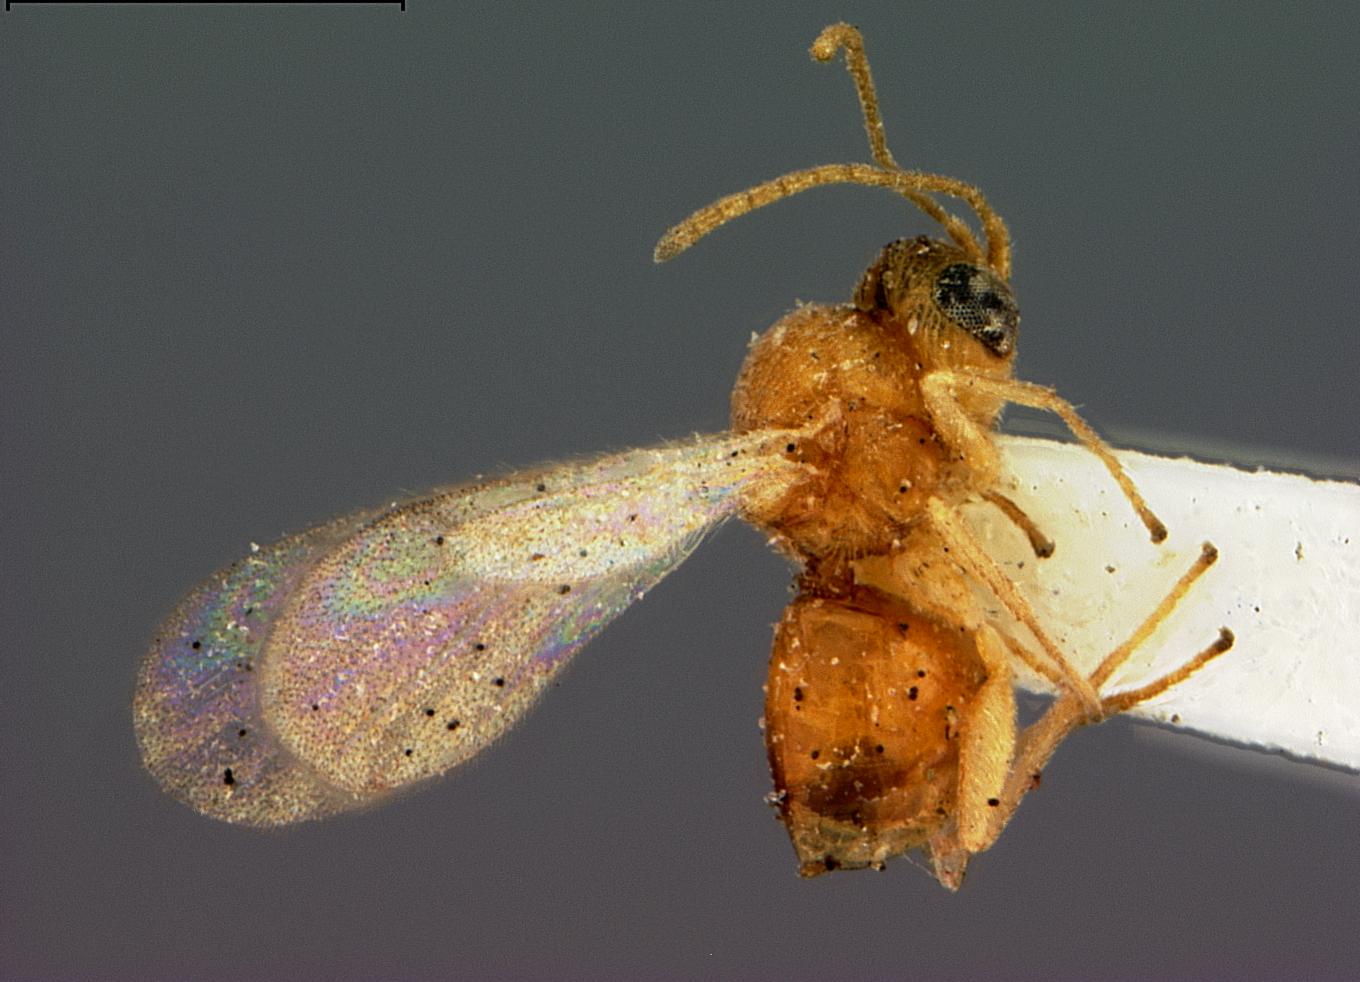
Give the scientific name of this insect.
Synergus agrifoliae
